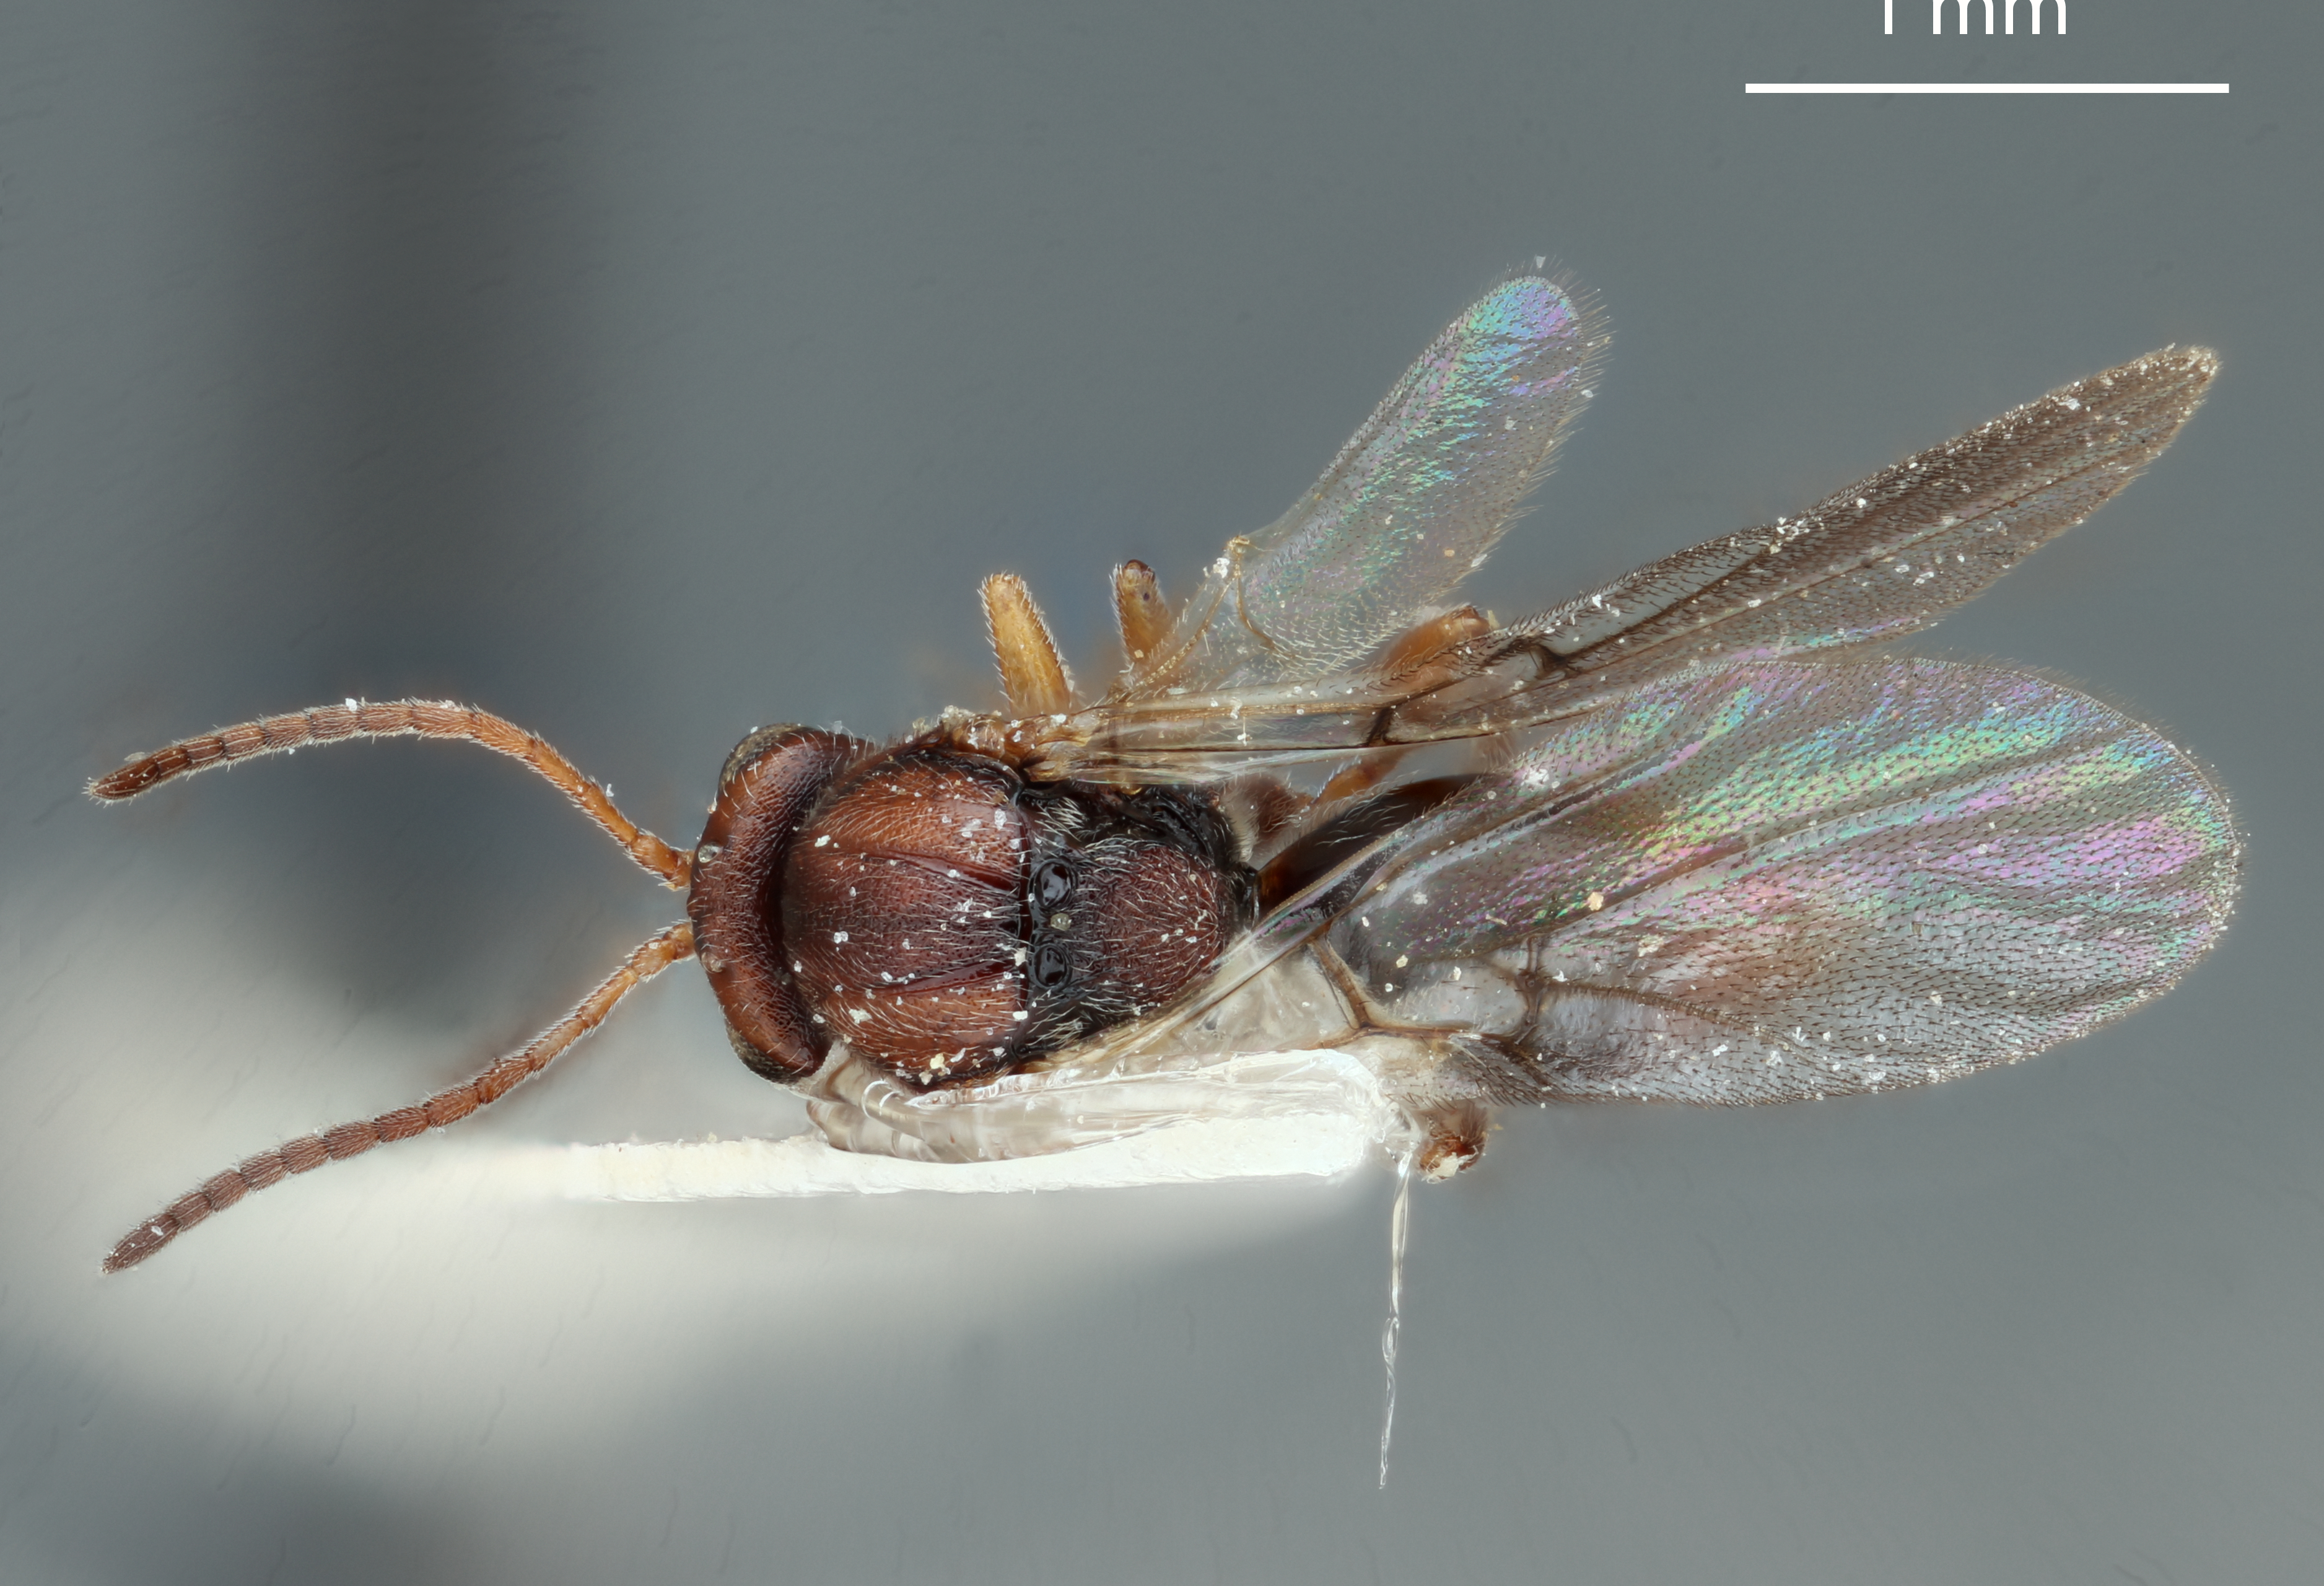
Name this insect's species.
Callirhytis cedros
